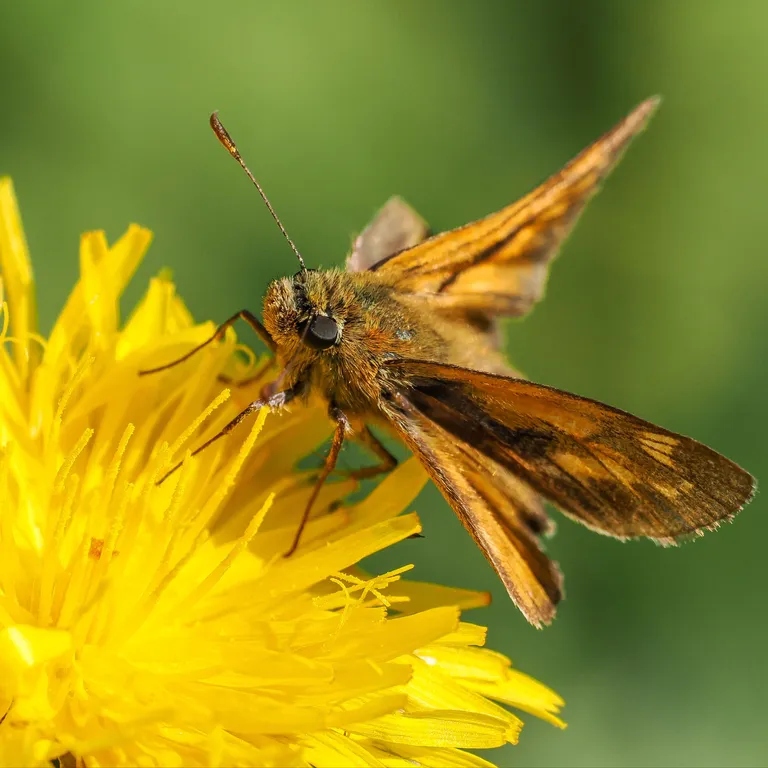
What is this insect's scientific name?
Ochlodes sylvanus (also Ochlodes venata)
